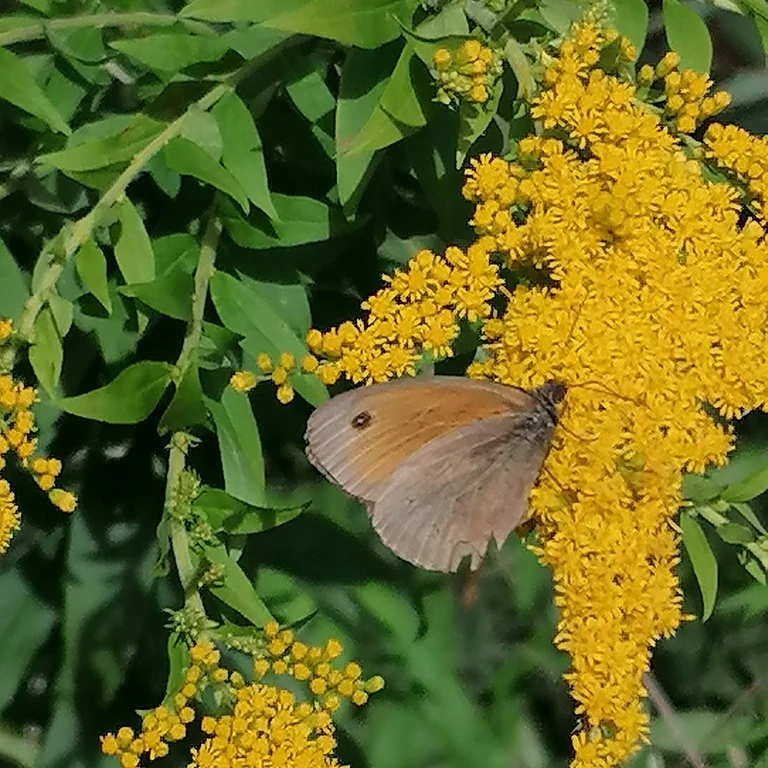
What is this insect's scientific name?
Maniola jurtina
